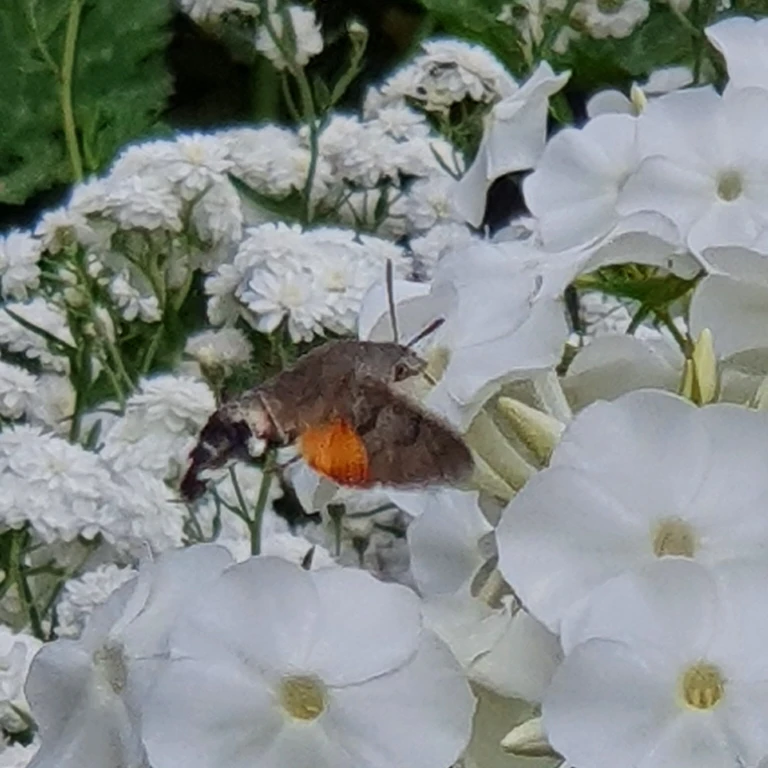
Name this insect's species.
Macroglossum stellatarum
